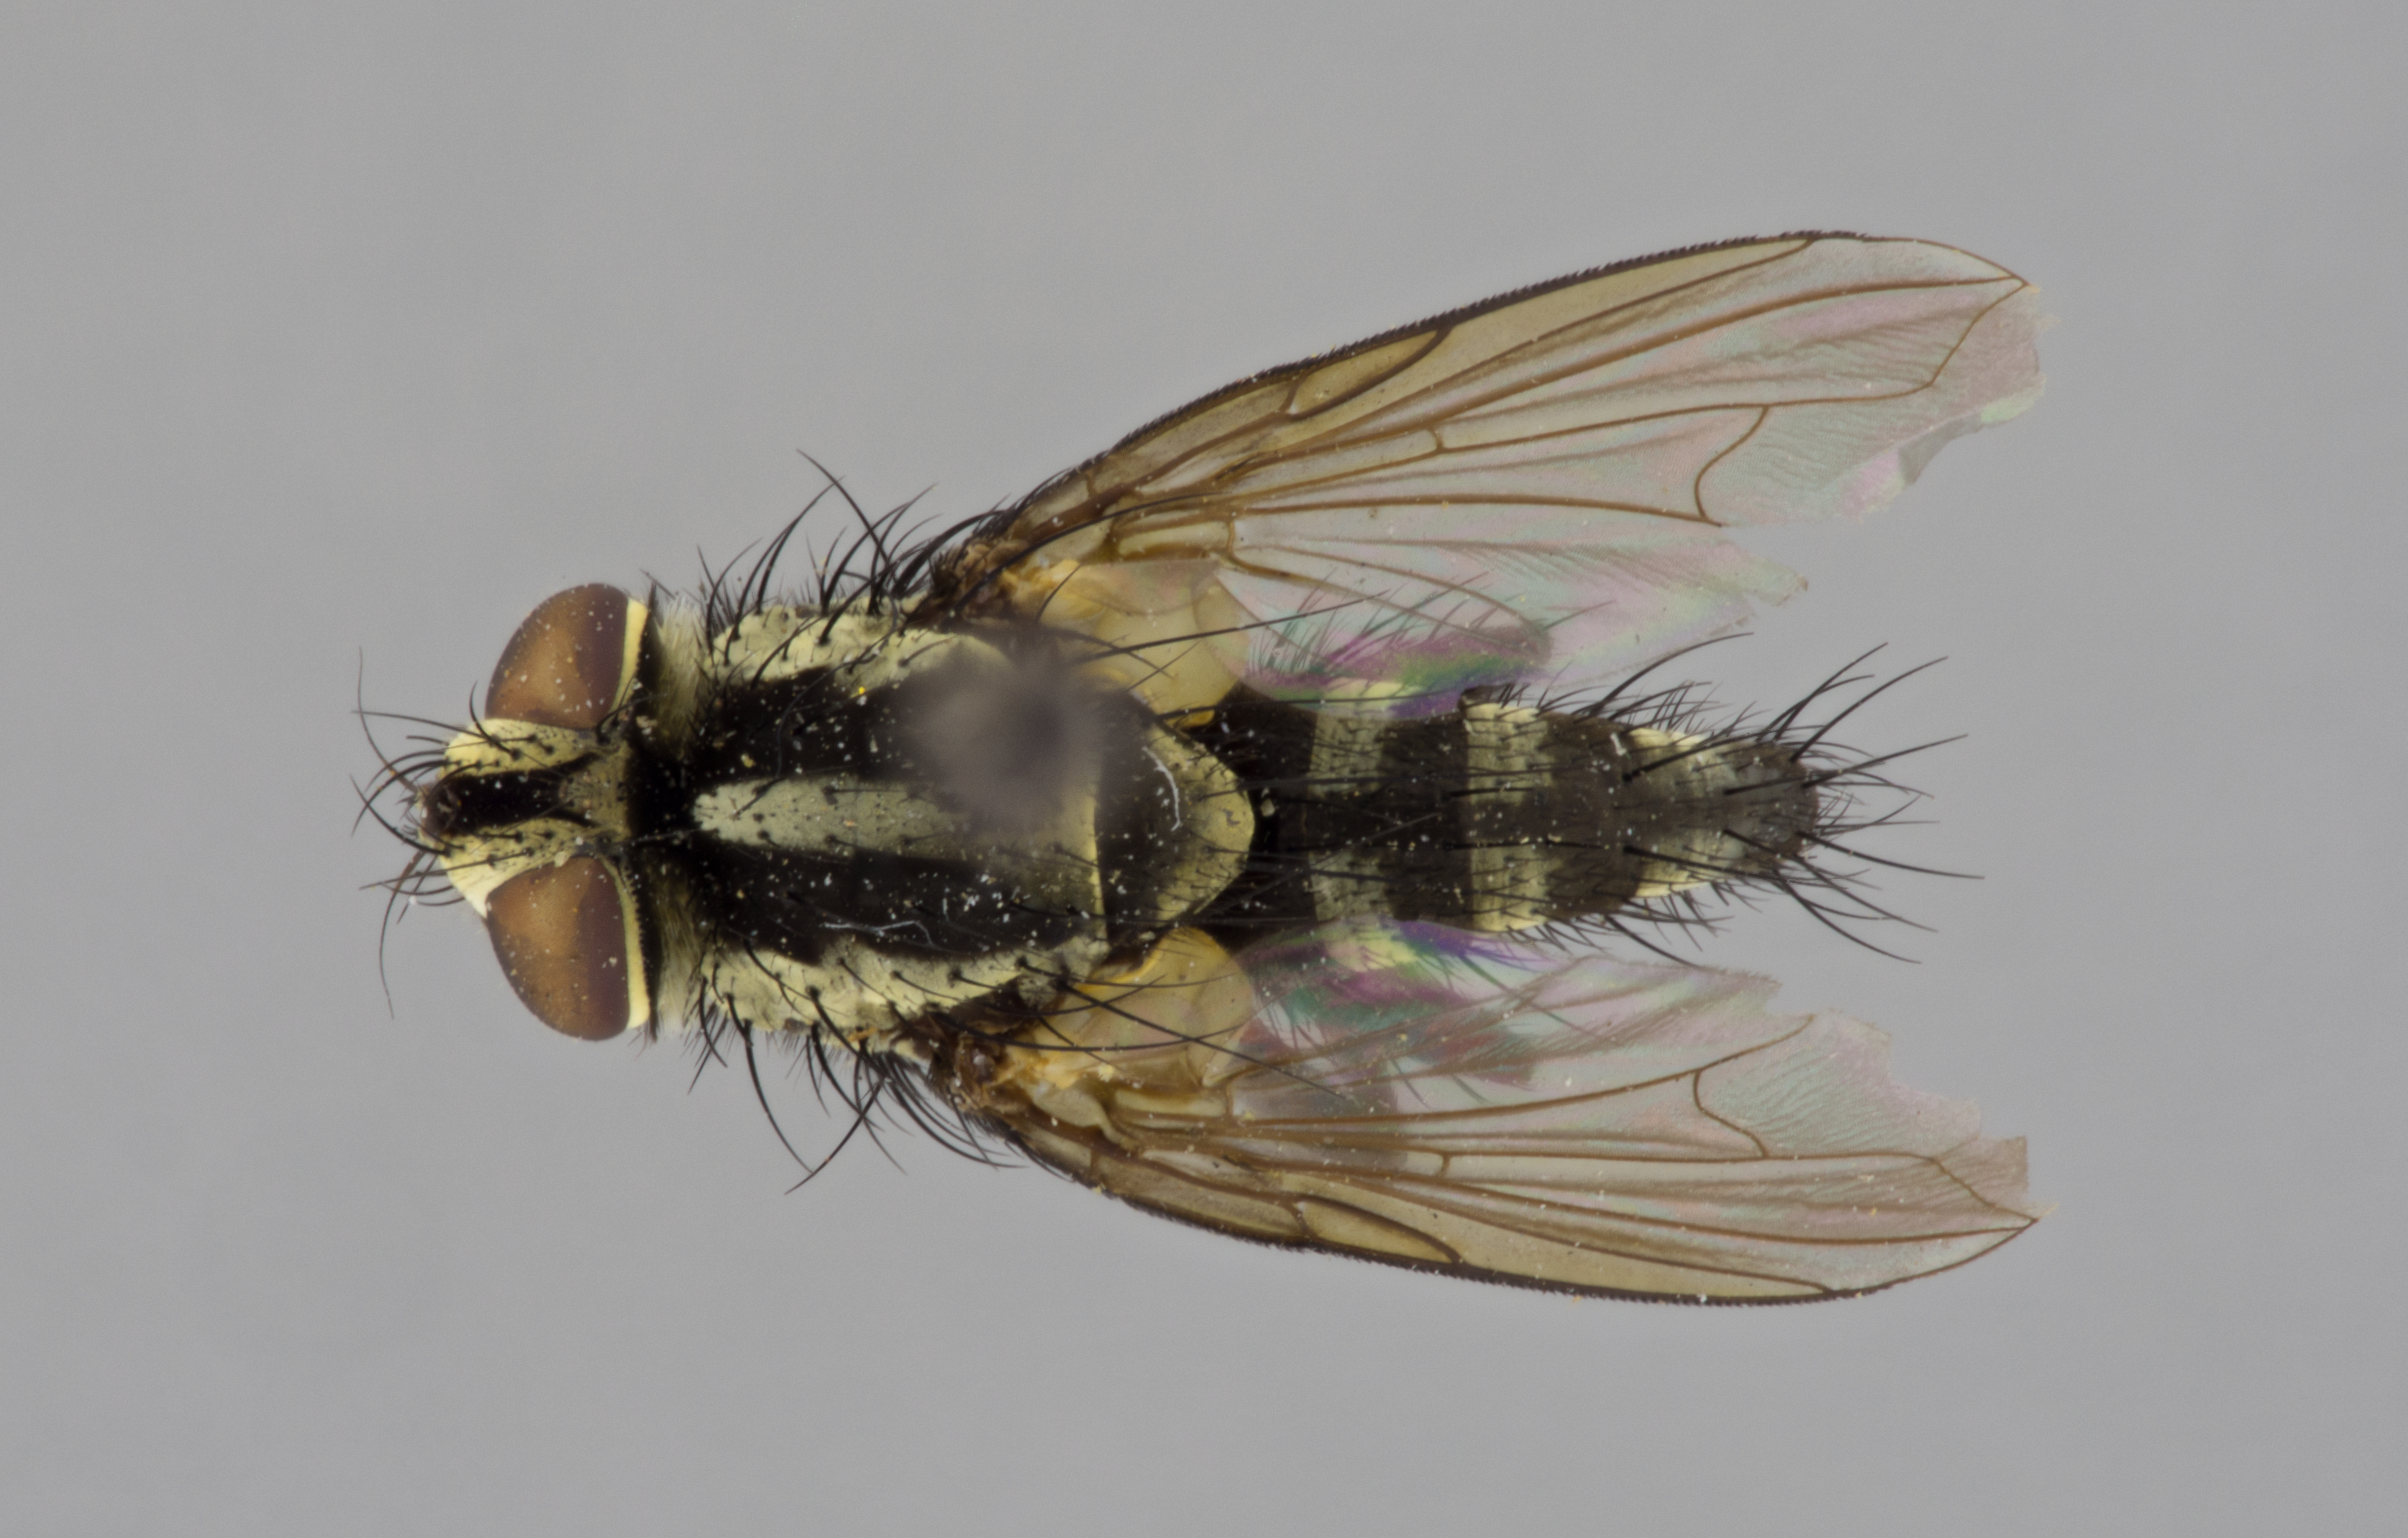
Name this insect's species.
Spathimyia ferox
